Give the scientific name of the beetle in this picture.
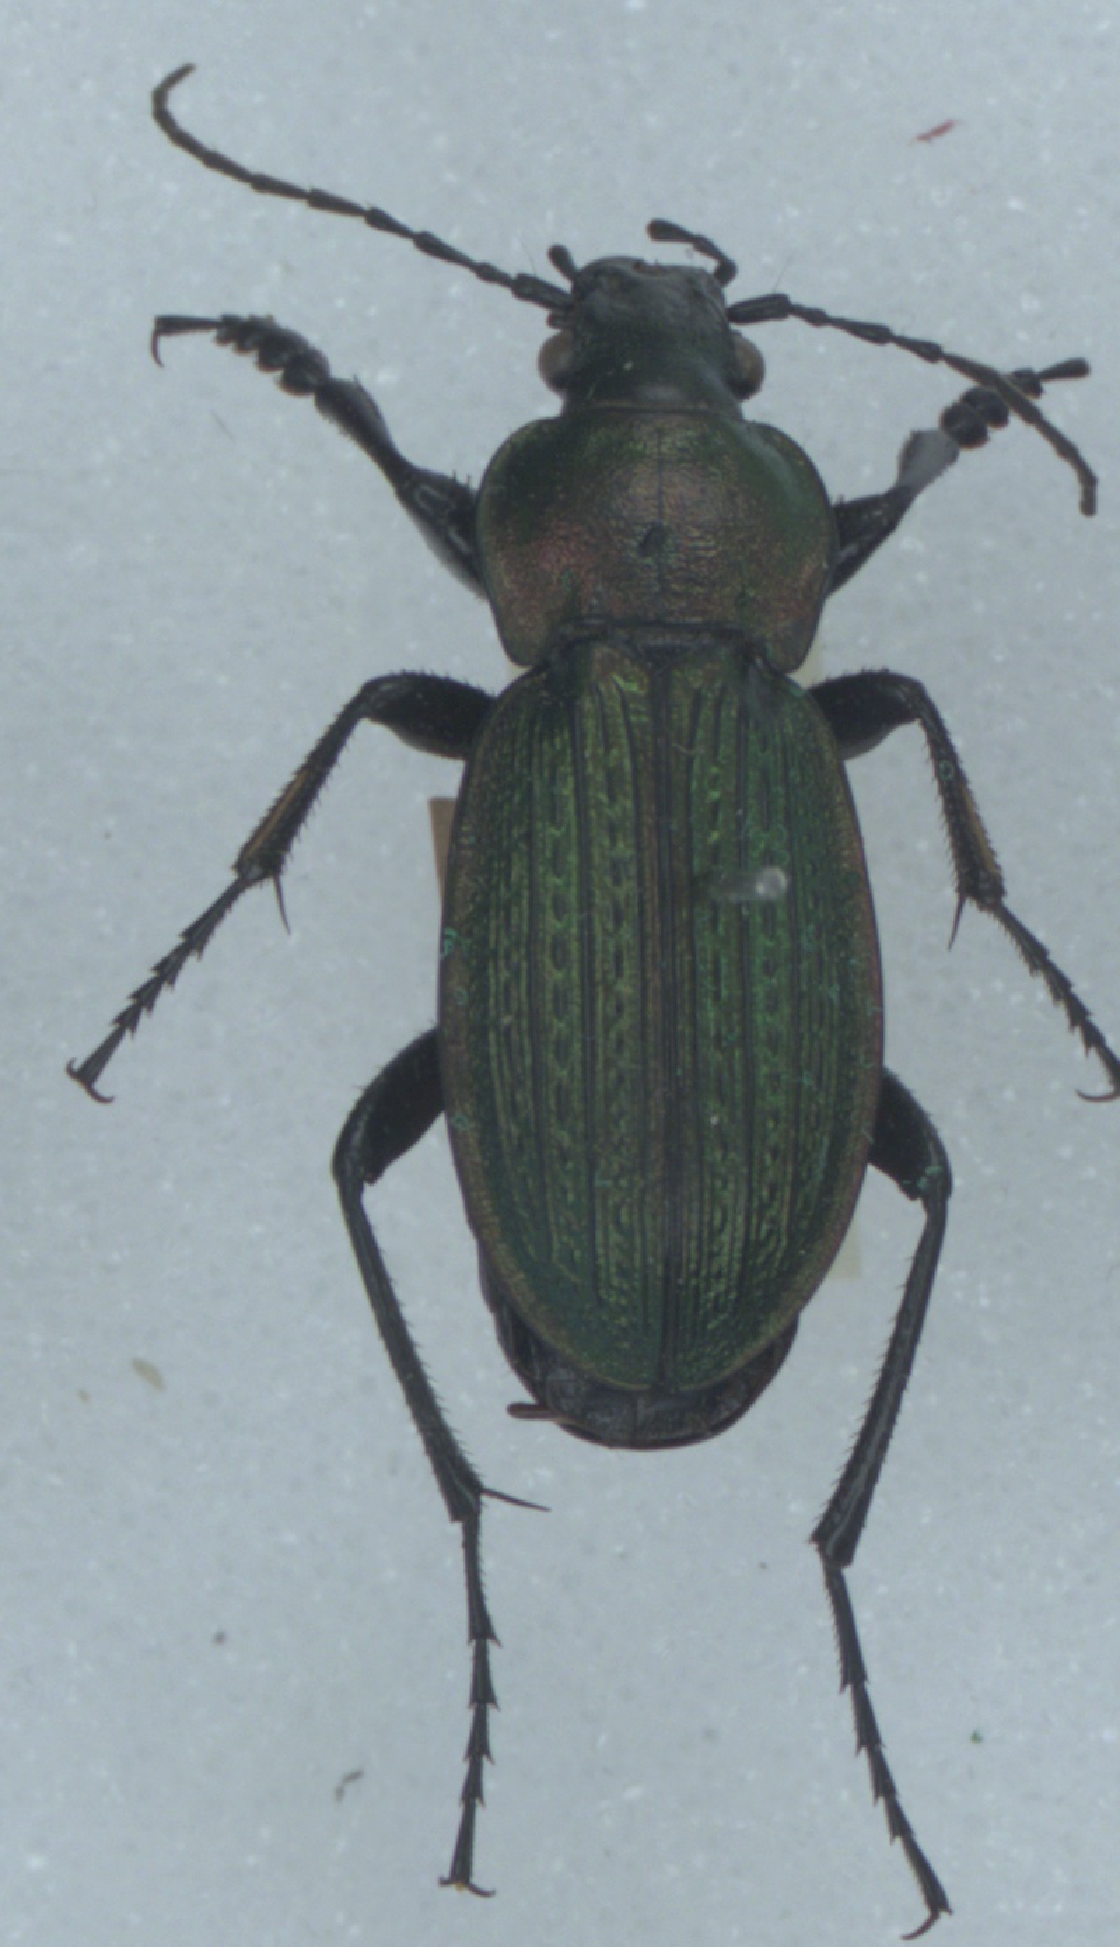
Carabus monilis
